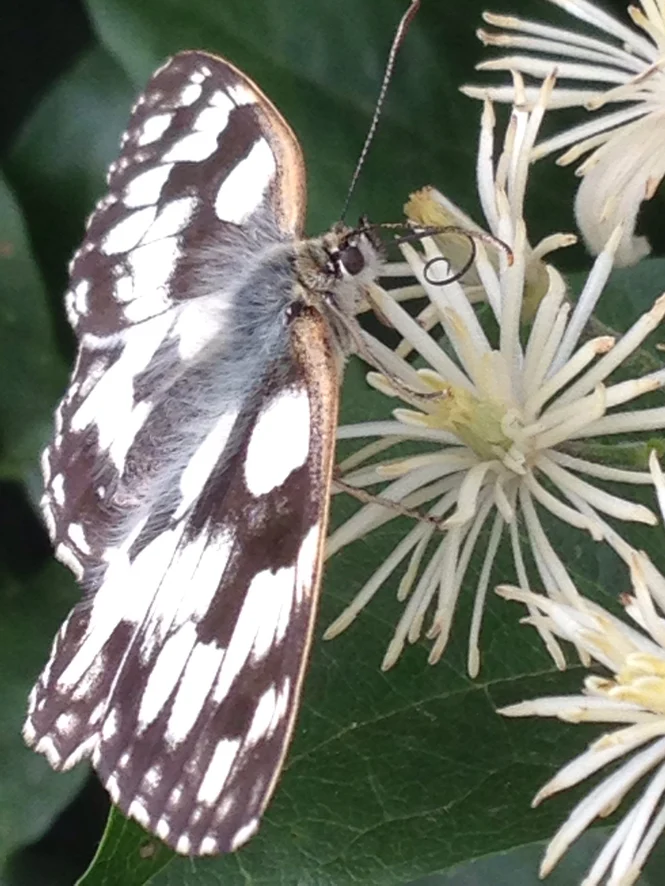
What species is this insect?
Melanargia galathea
